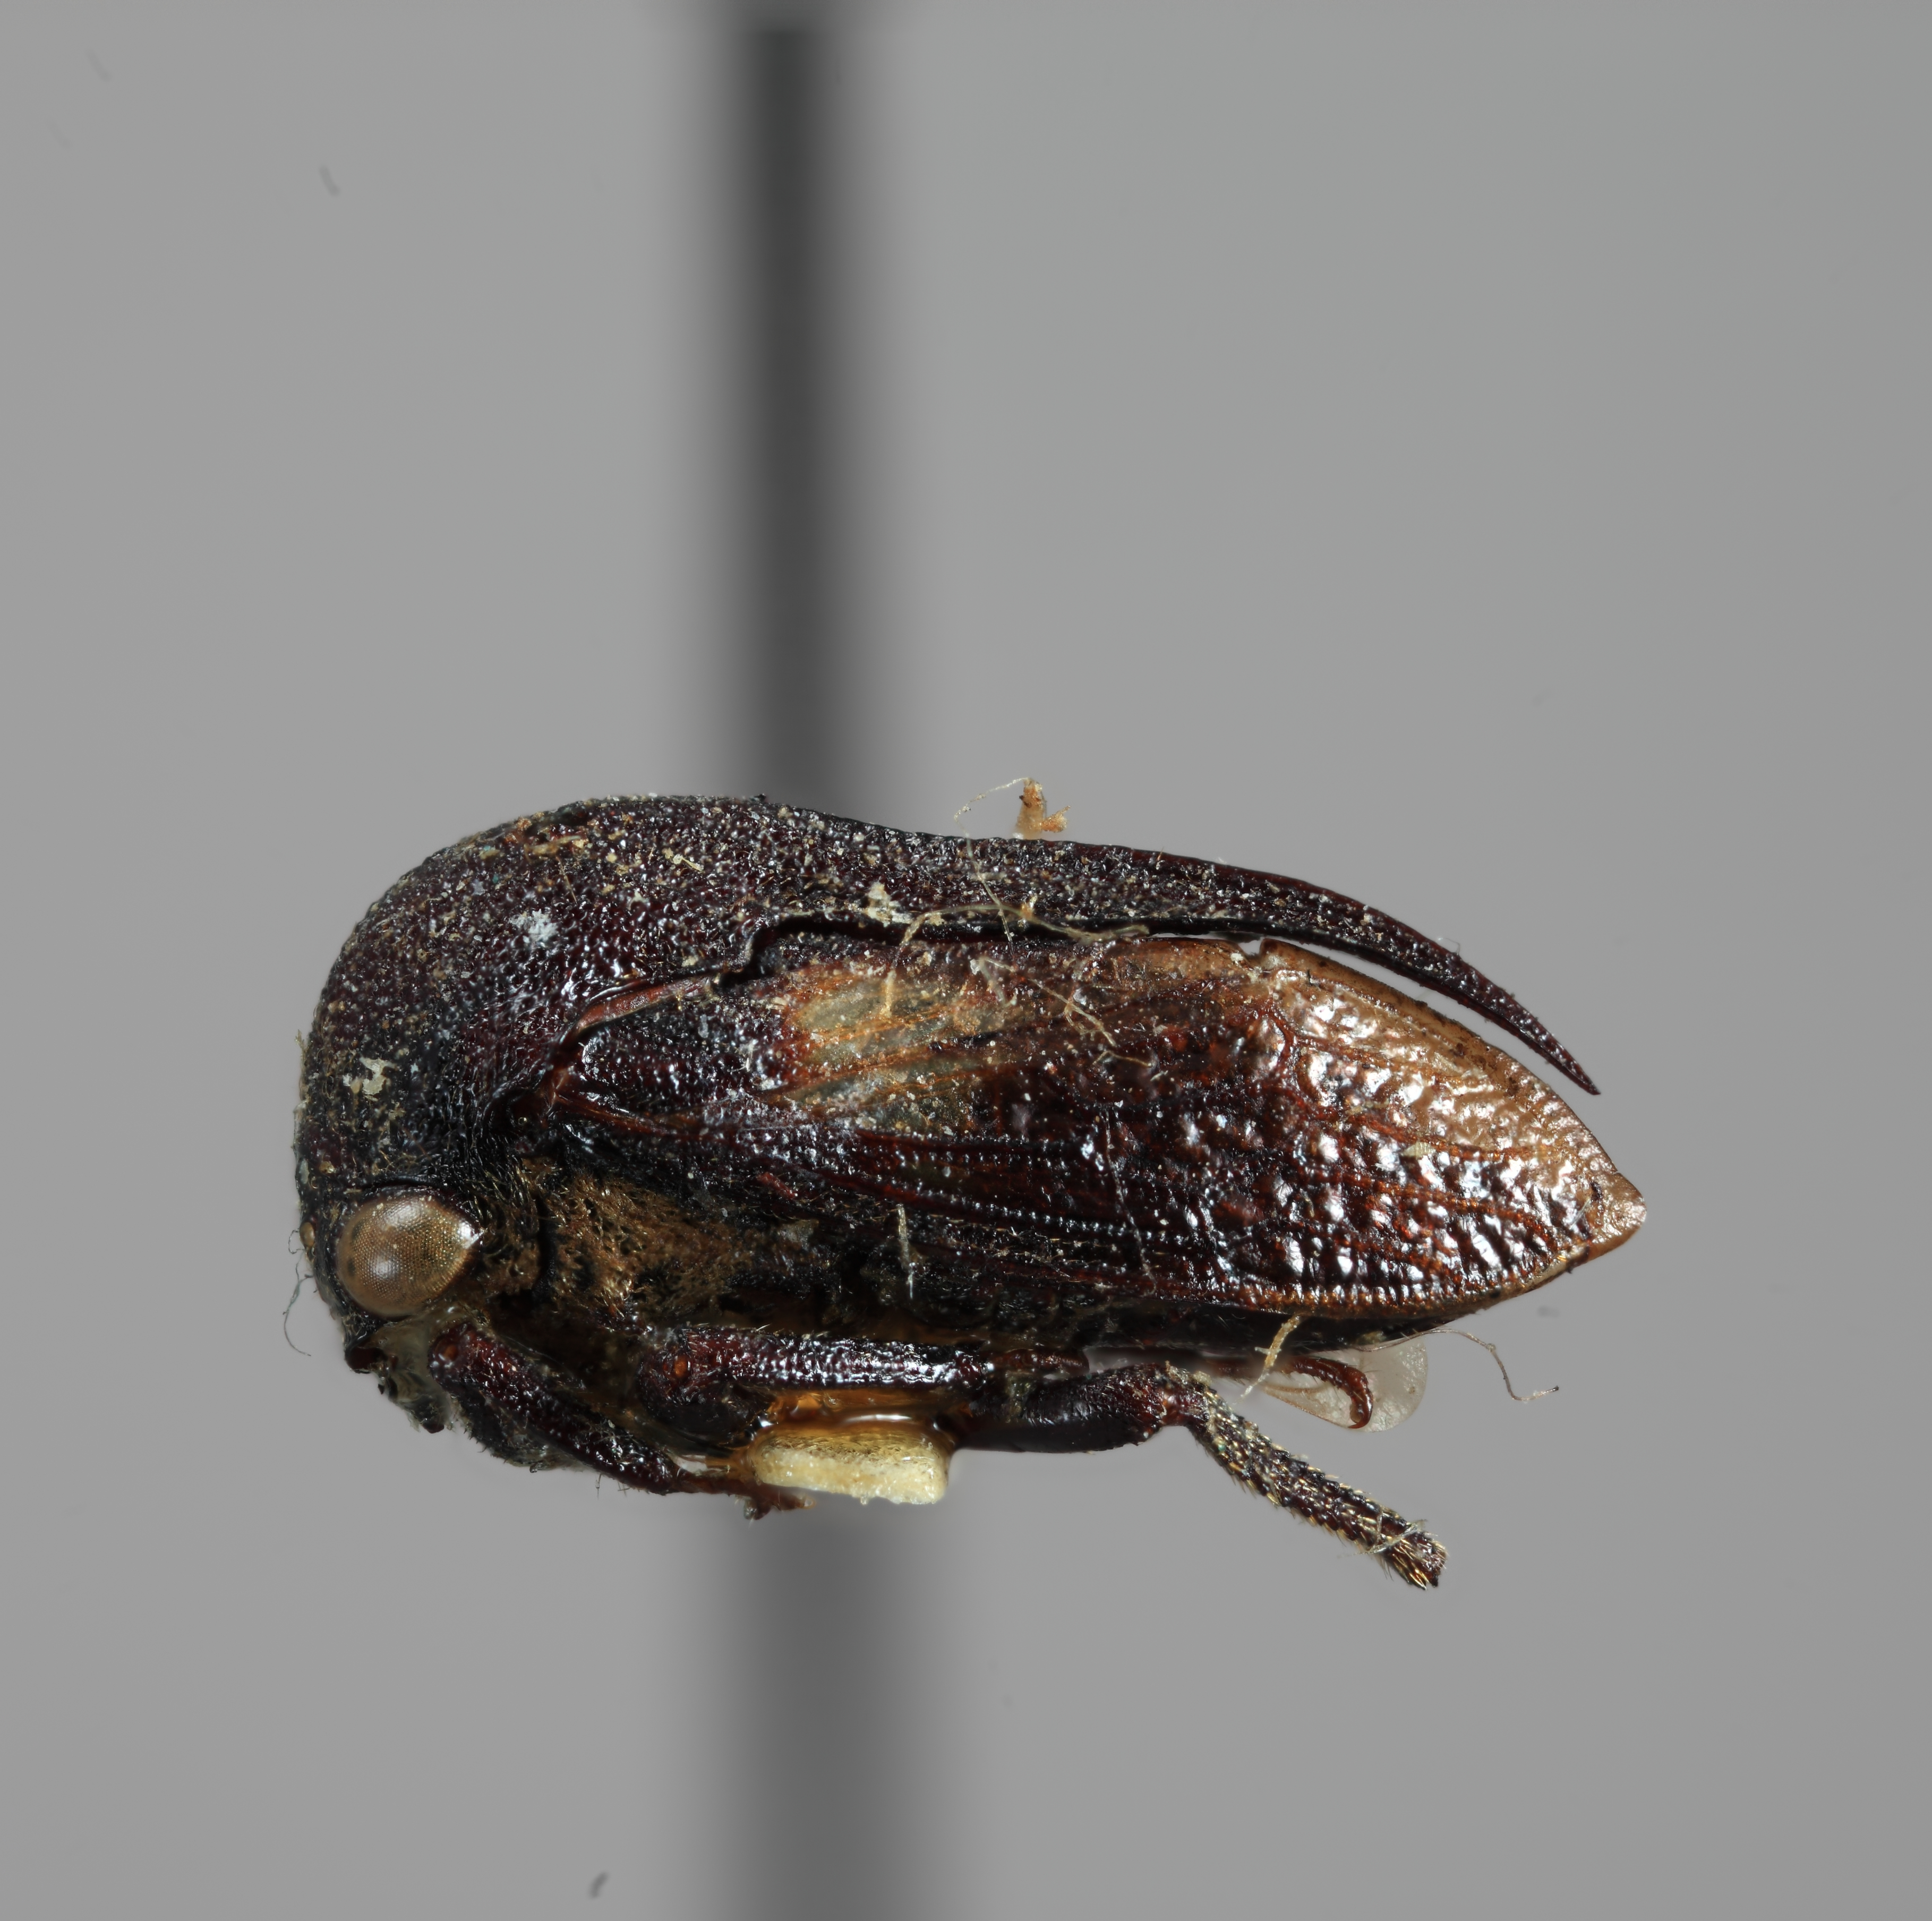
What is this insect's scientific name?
Dingkana vitreifascia
